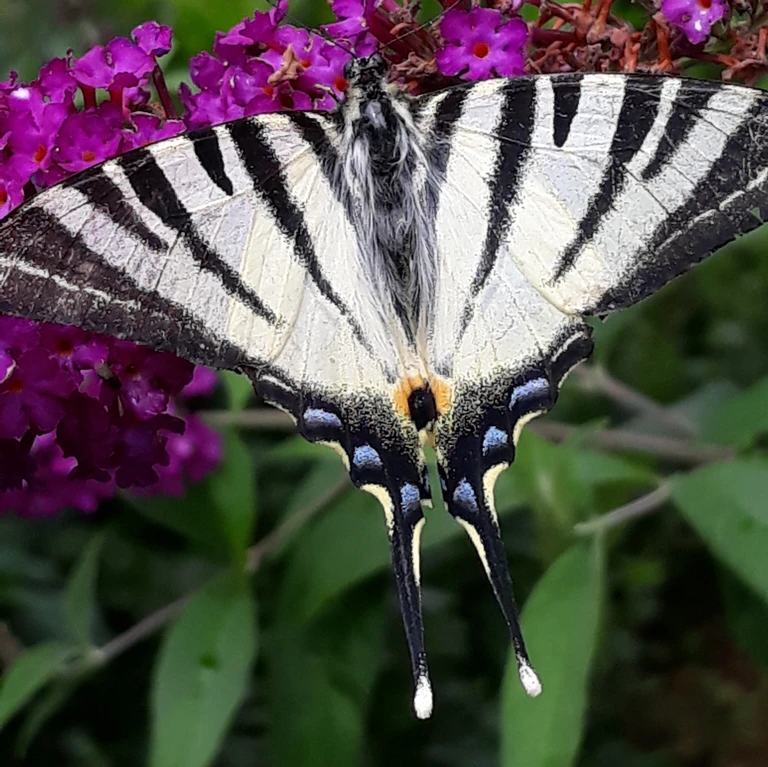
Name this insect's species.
Iphiclides podalirius
